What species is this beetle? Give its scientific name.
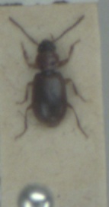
Acupalpus dubius
